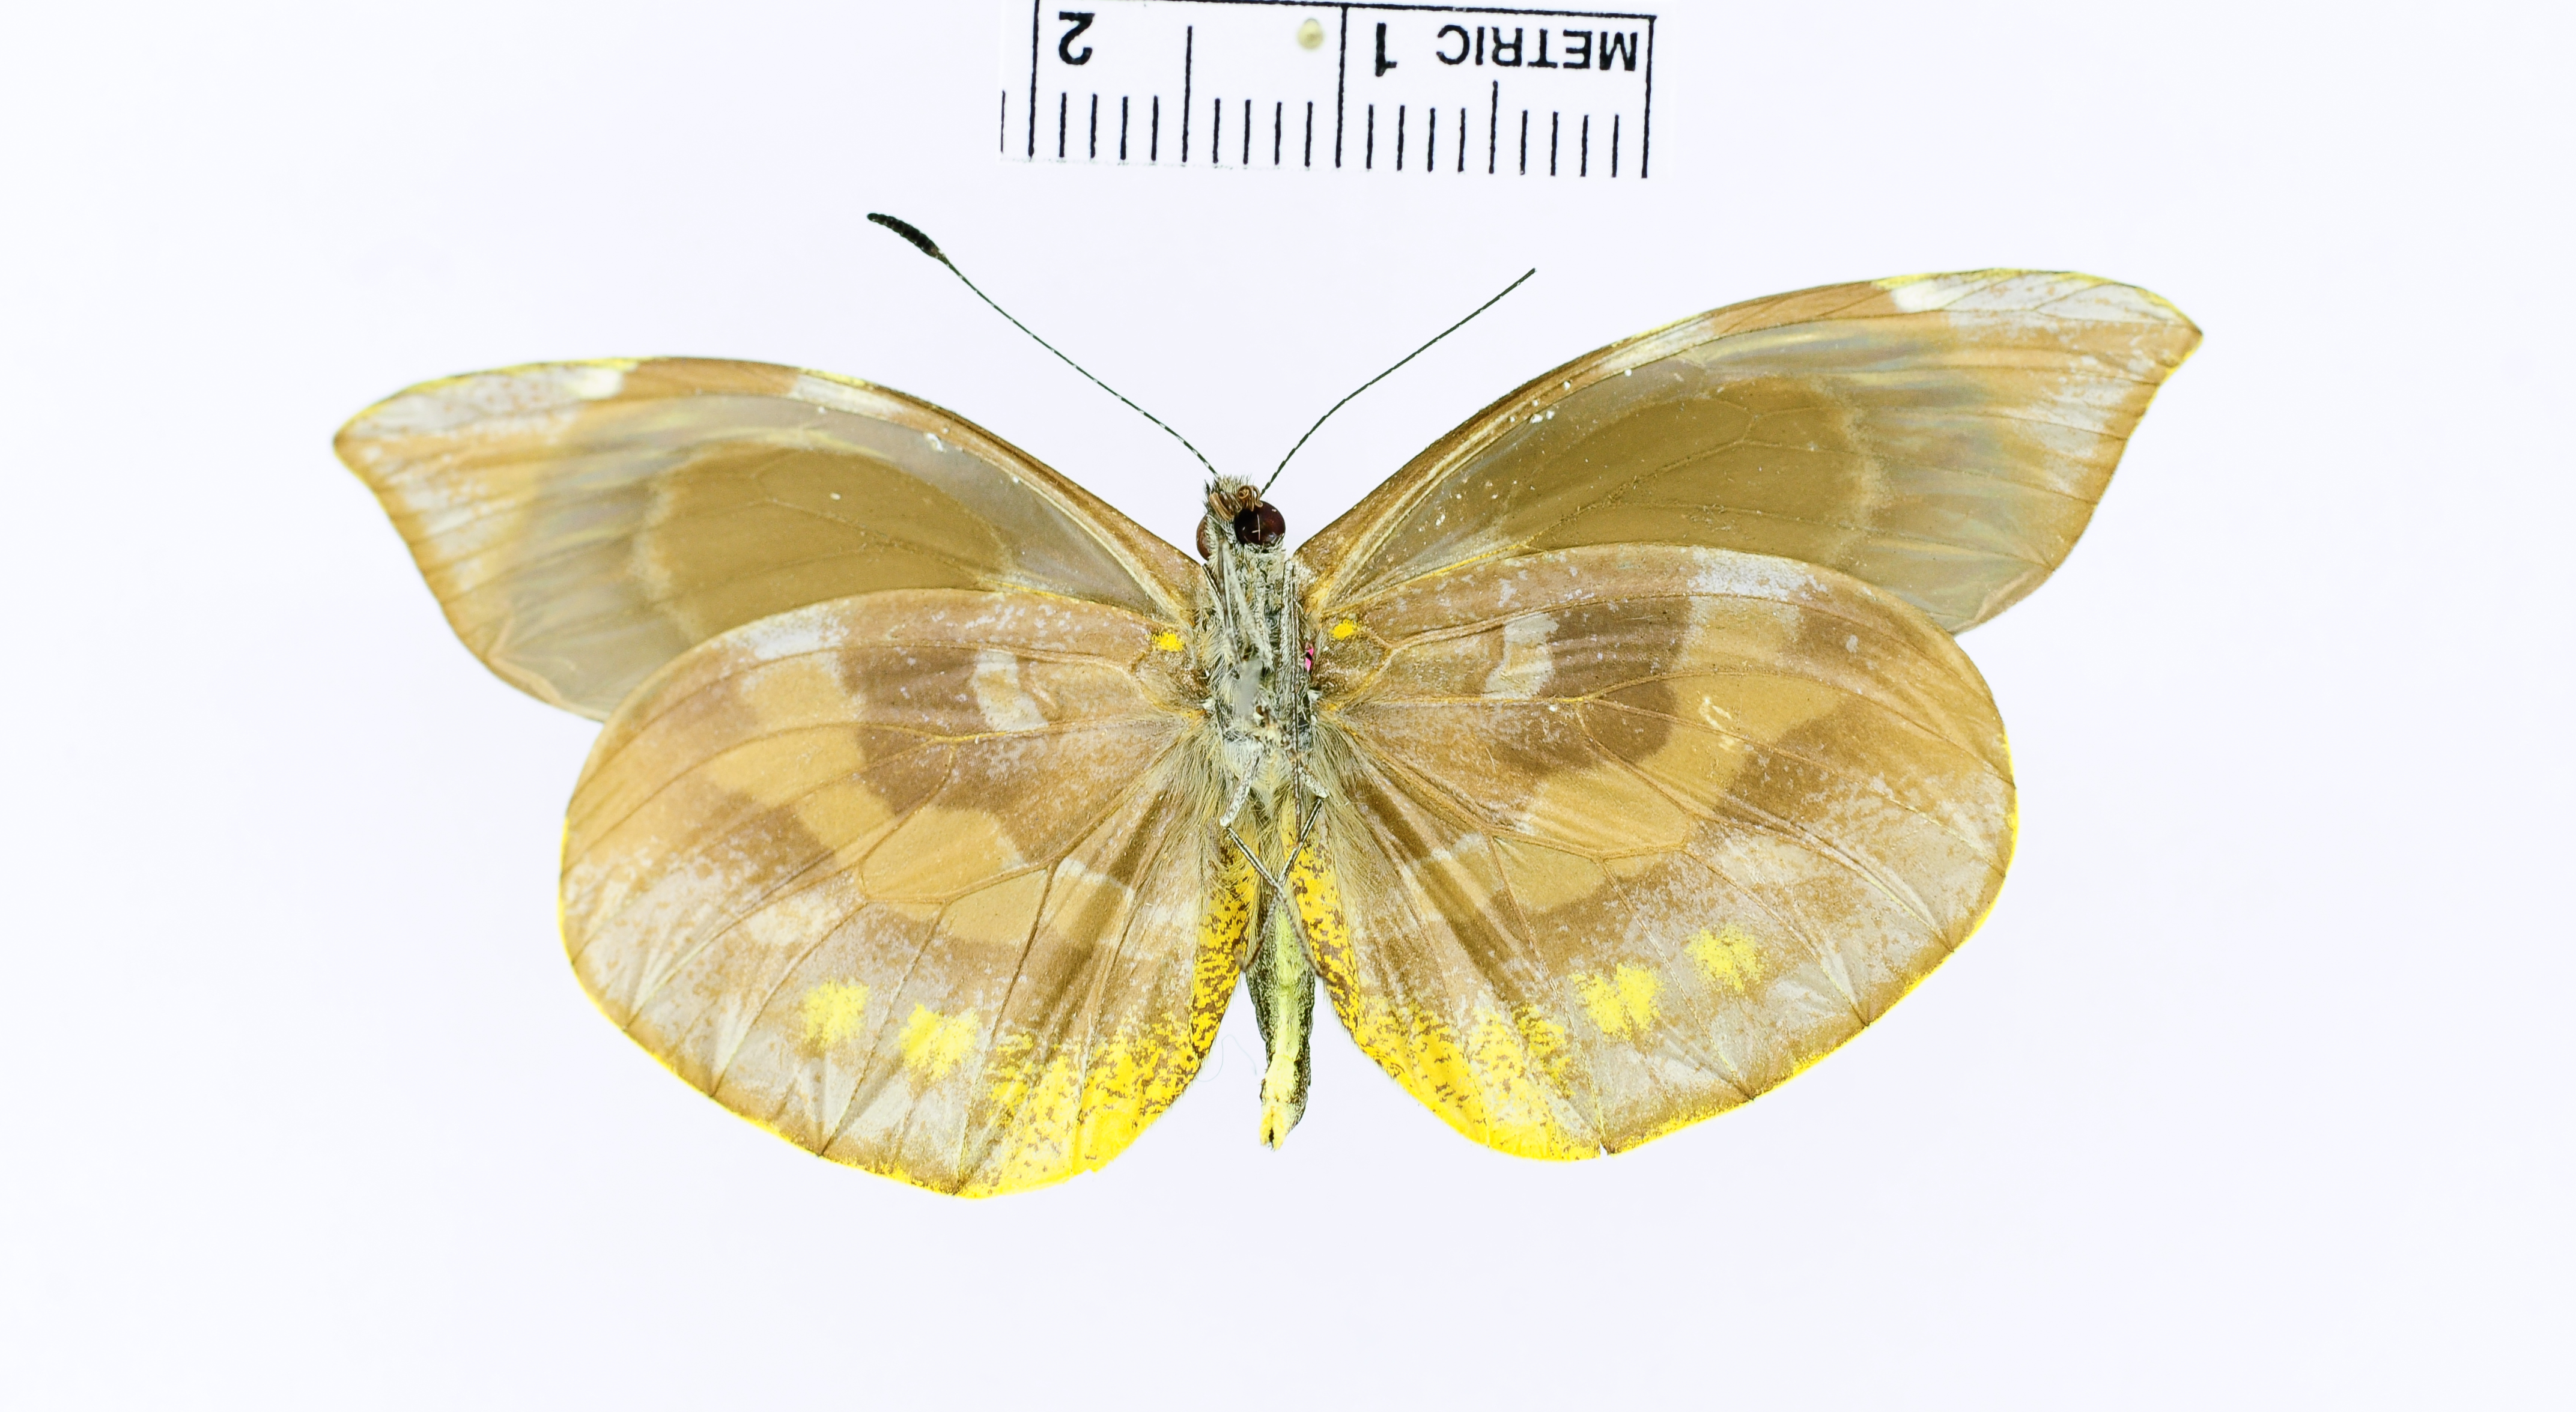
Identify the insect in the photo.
Acmepteron poasina
